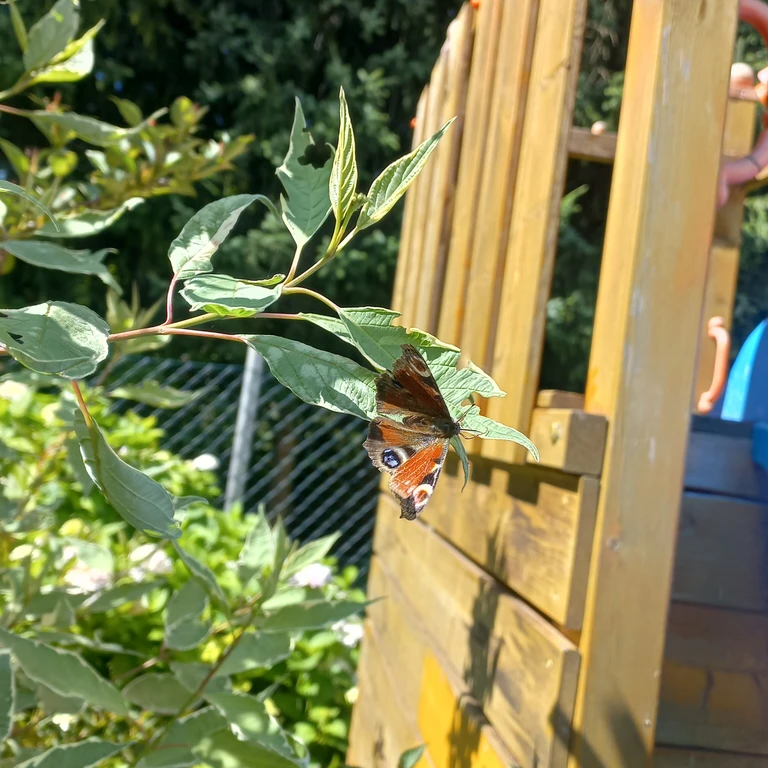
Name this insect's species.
Aglais io
